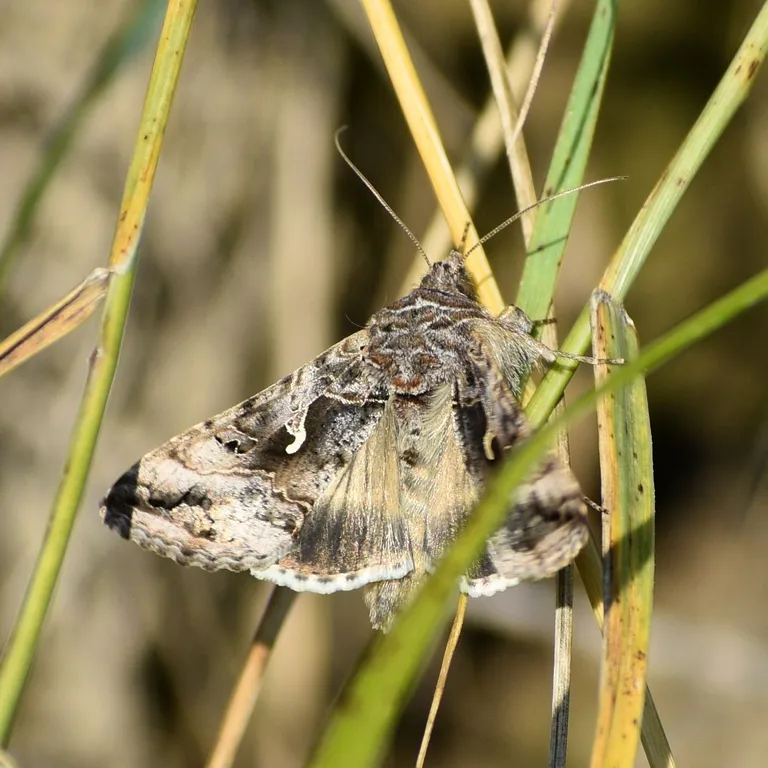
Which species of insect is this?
Autographa gamma
